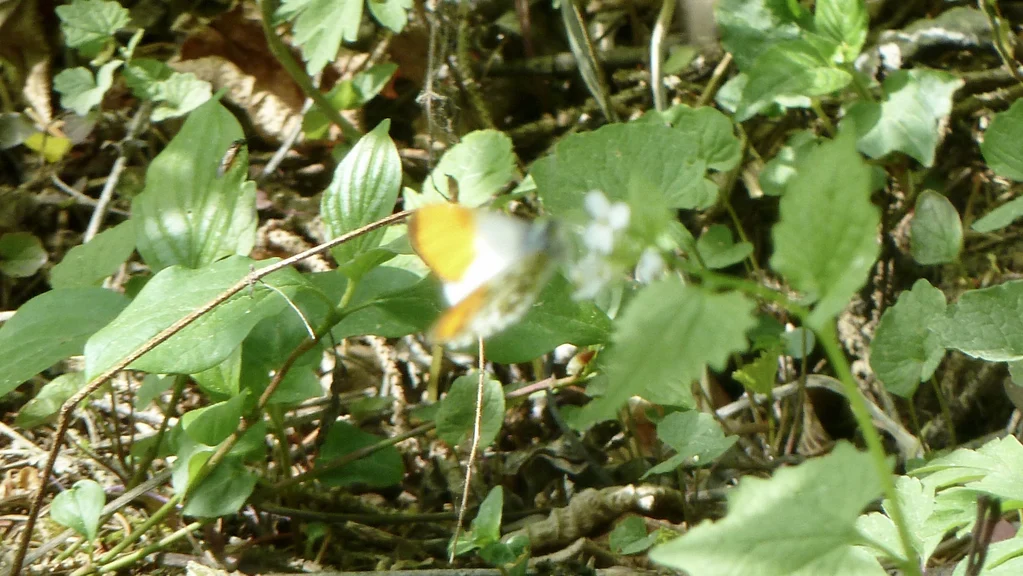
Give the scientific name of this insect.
Anthocharis cardamines
